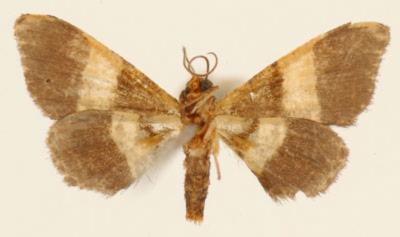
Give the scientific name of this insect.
Neozuga latifascia
